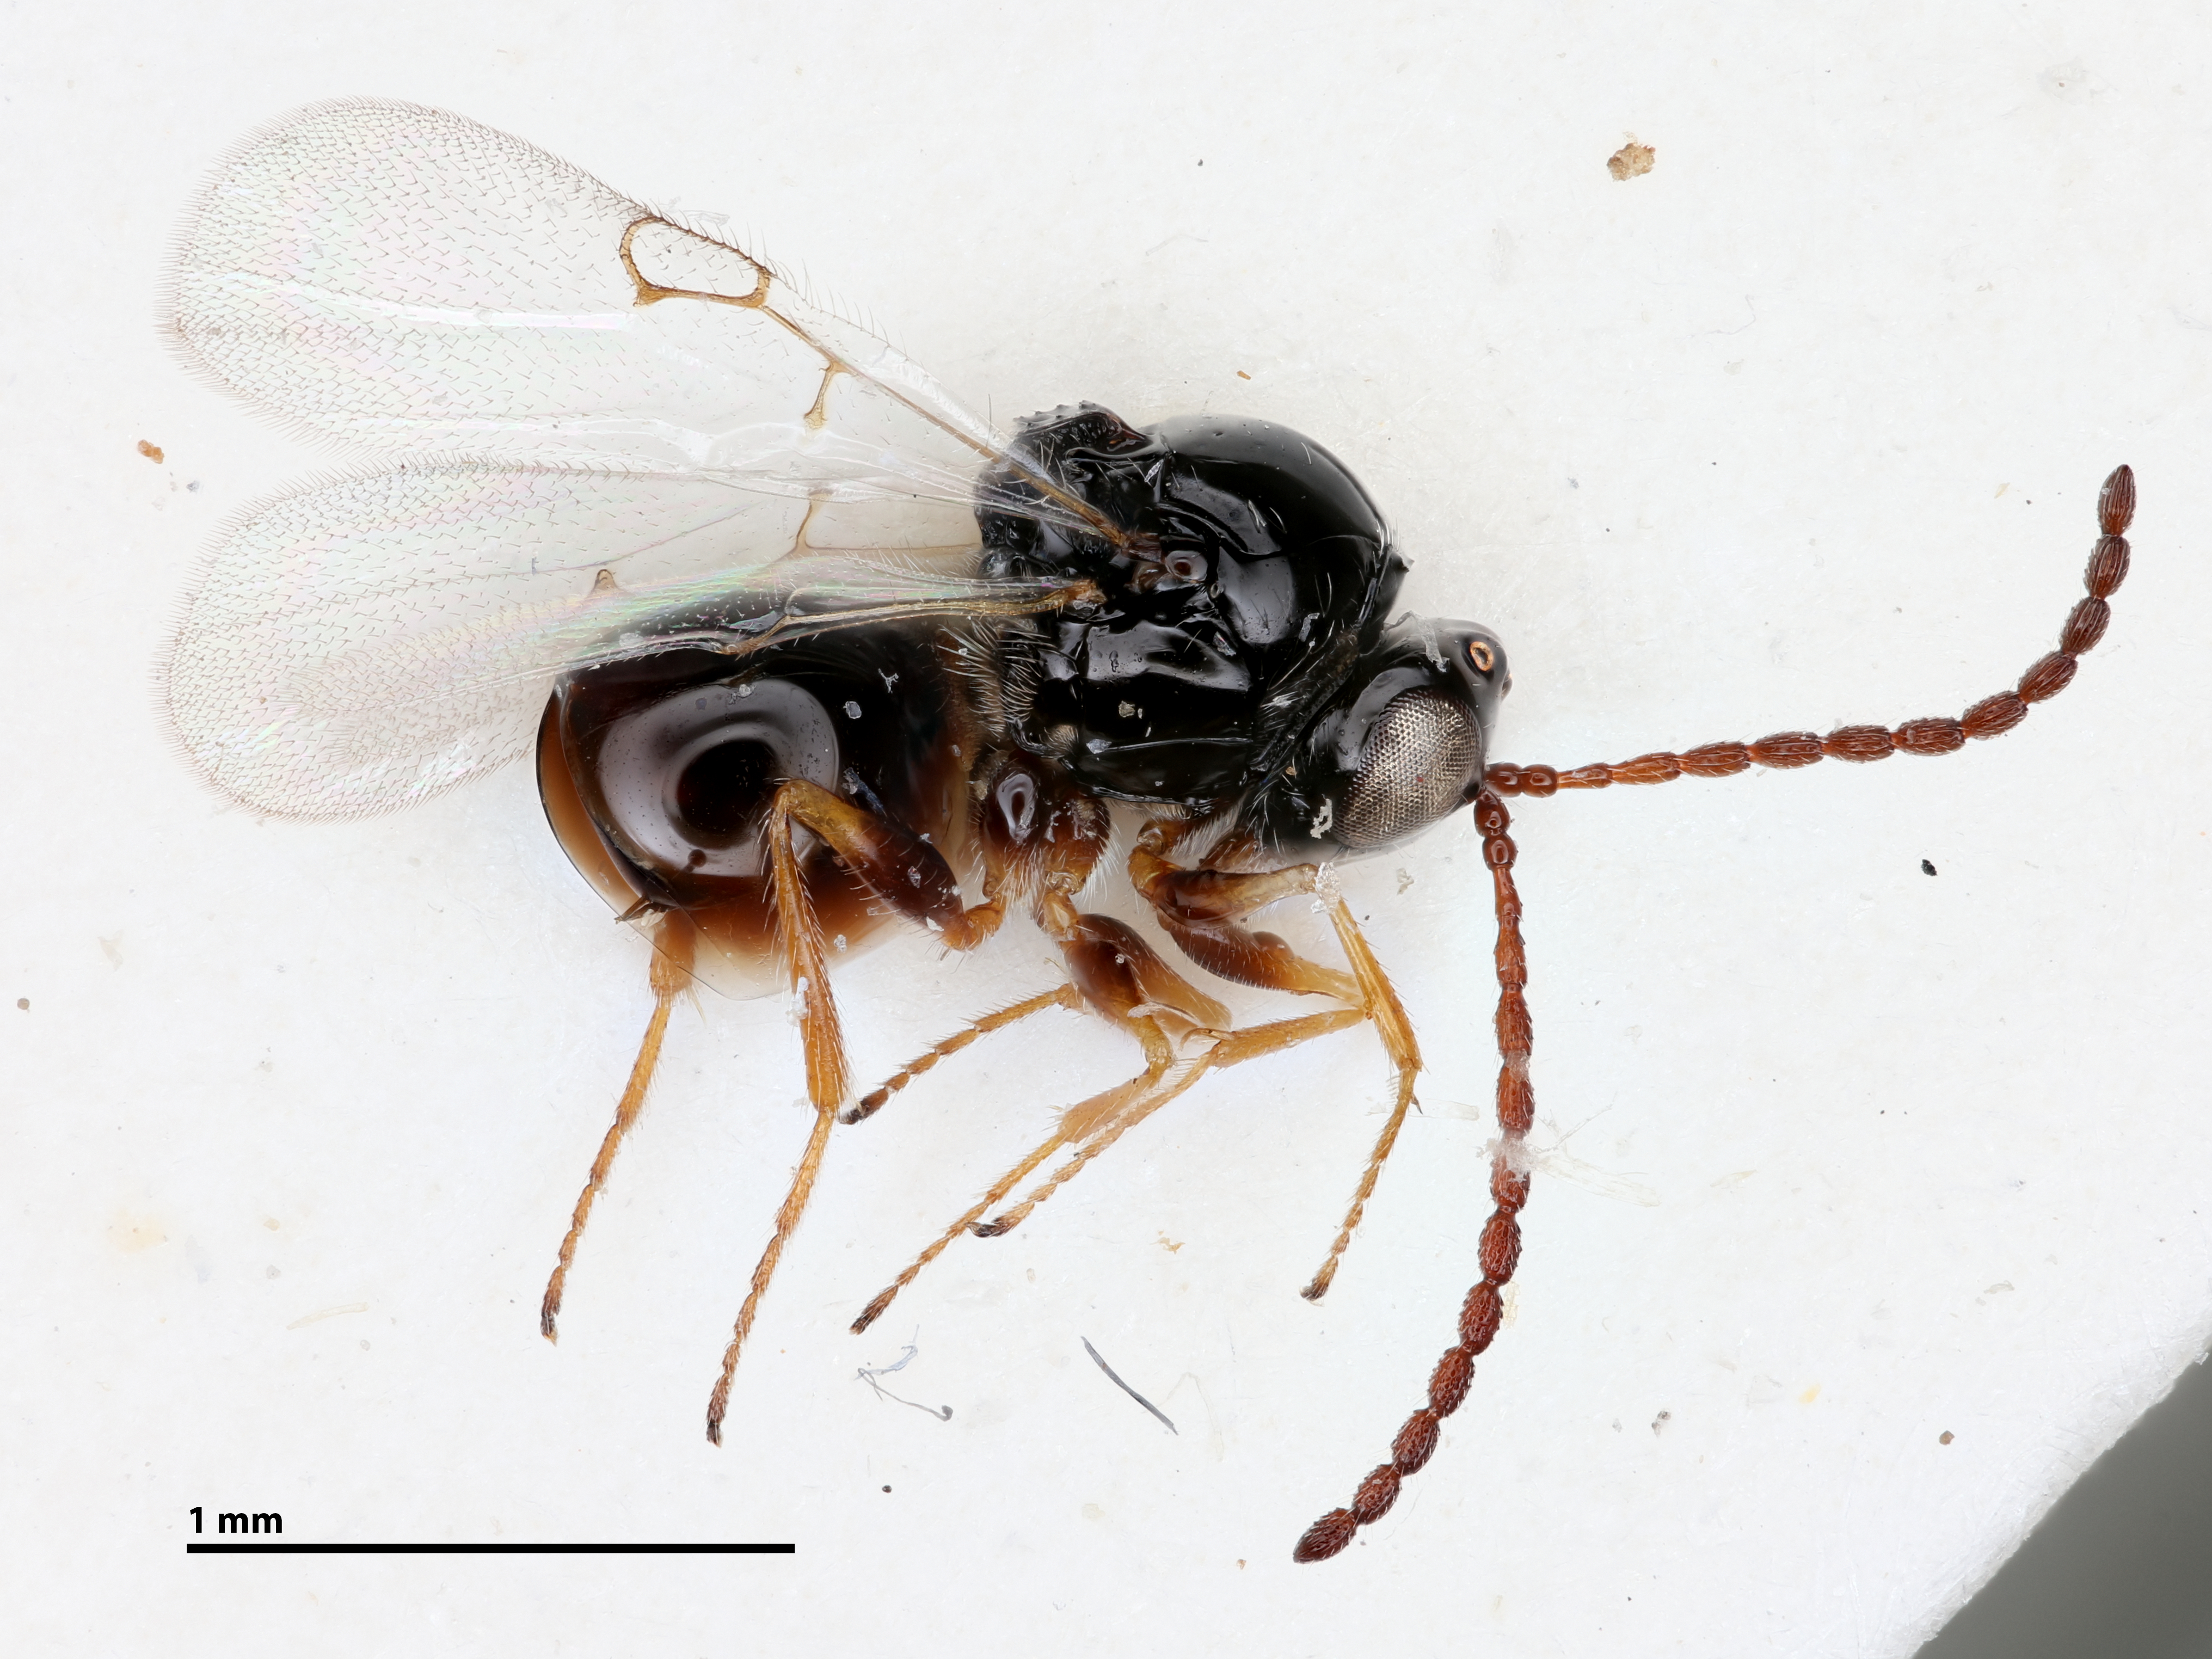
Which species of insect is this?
Zaeucoila bitlburculata
